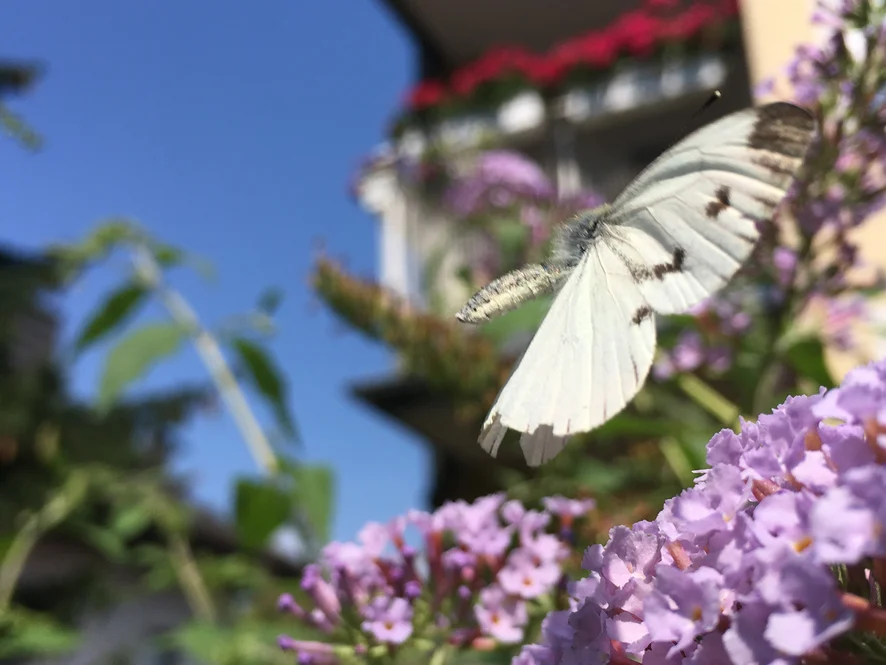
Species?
Pieris napi
